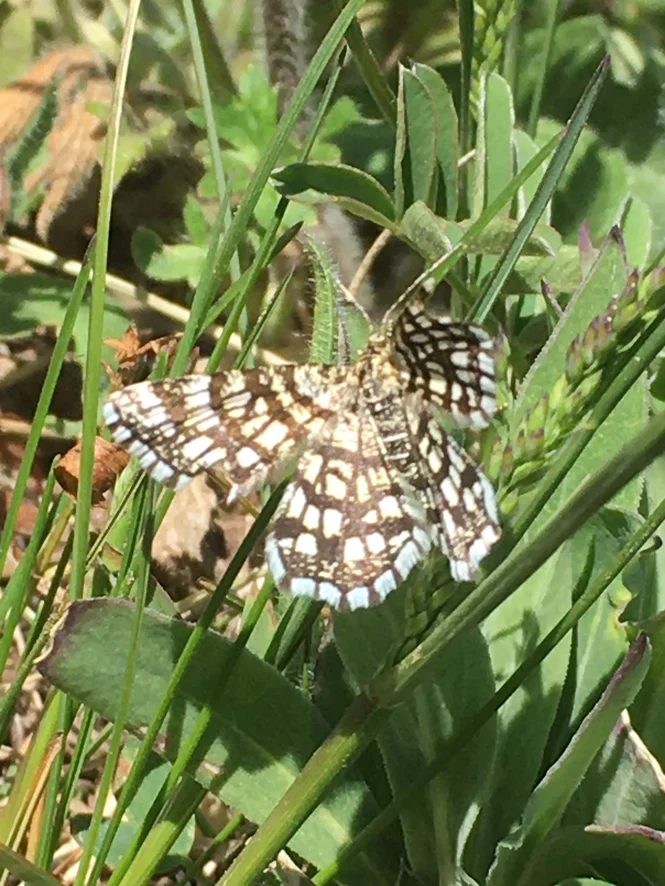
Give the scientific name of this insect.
Chiasmia clathrata
